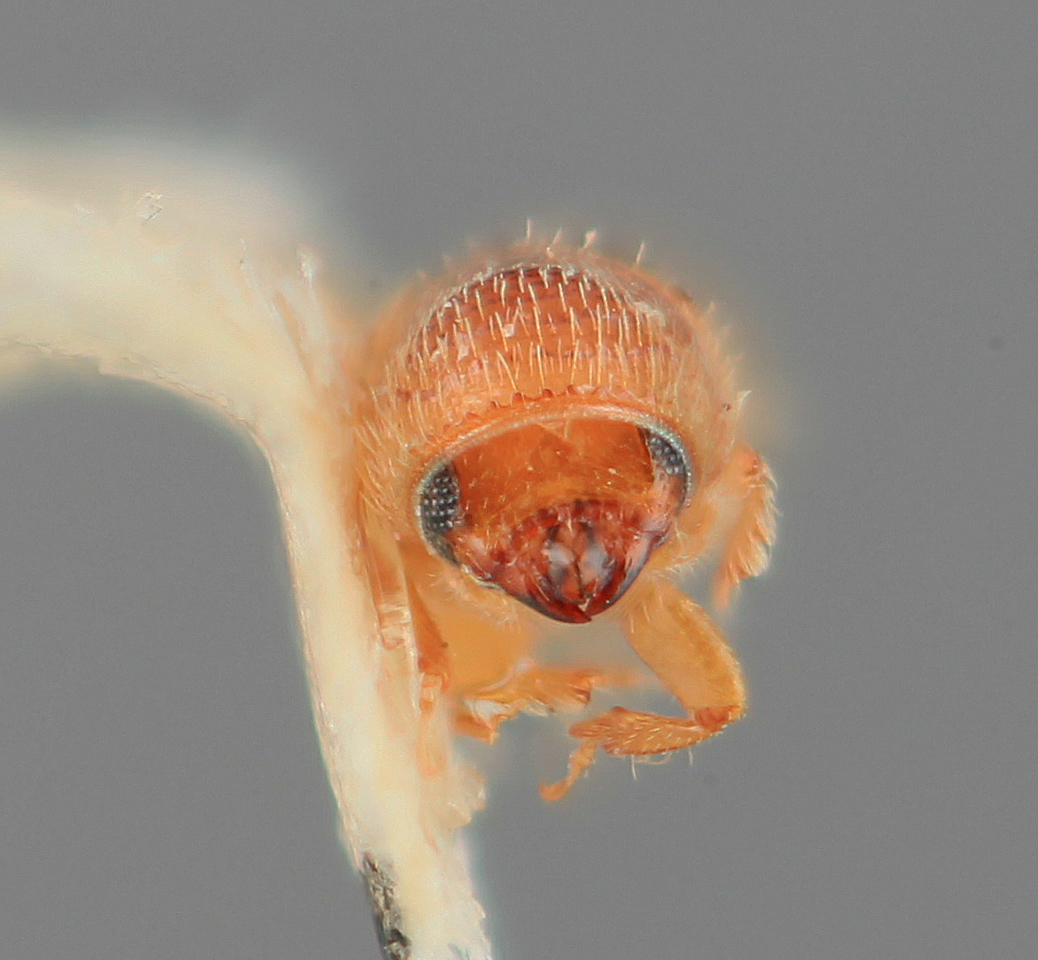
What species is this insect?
Araptus pumilus
